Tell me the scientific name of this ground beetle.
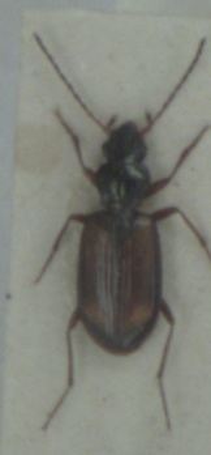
Bembidion saxatile
